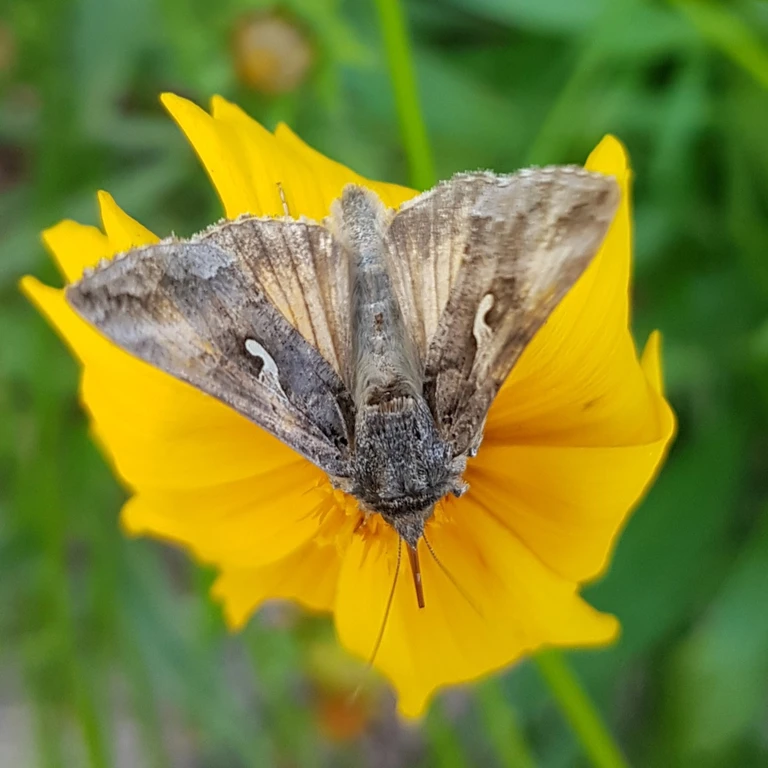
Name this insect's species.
Autographa gamma
